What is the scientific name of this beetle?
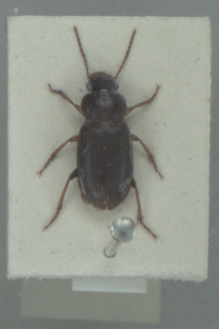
Ophonus rufibarbis
